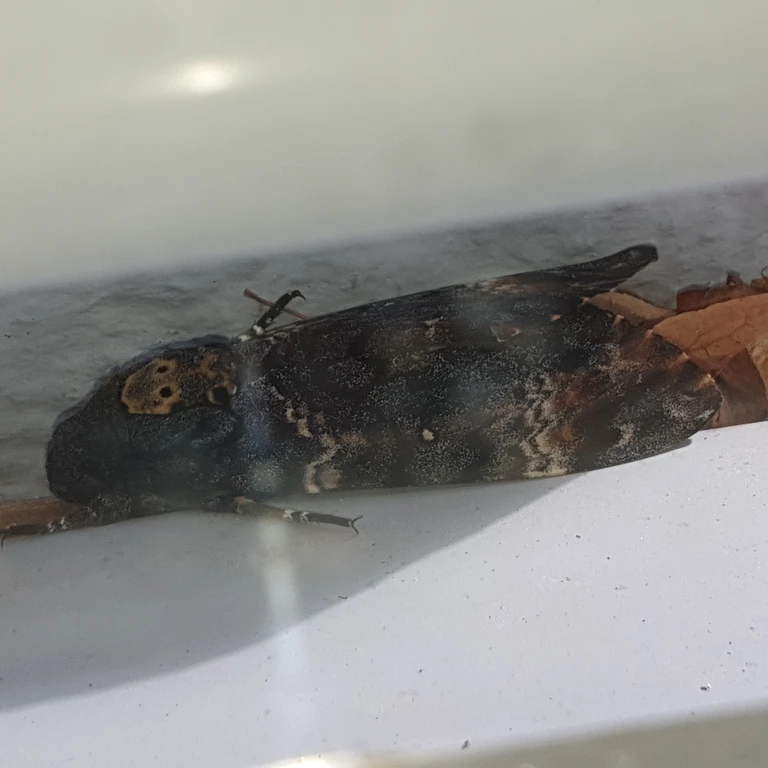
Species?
Acherontia atropos
